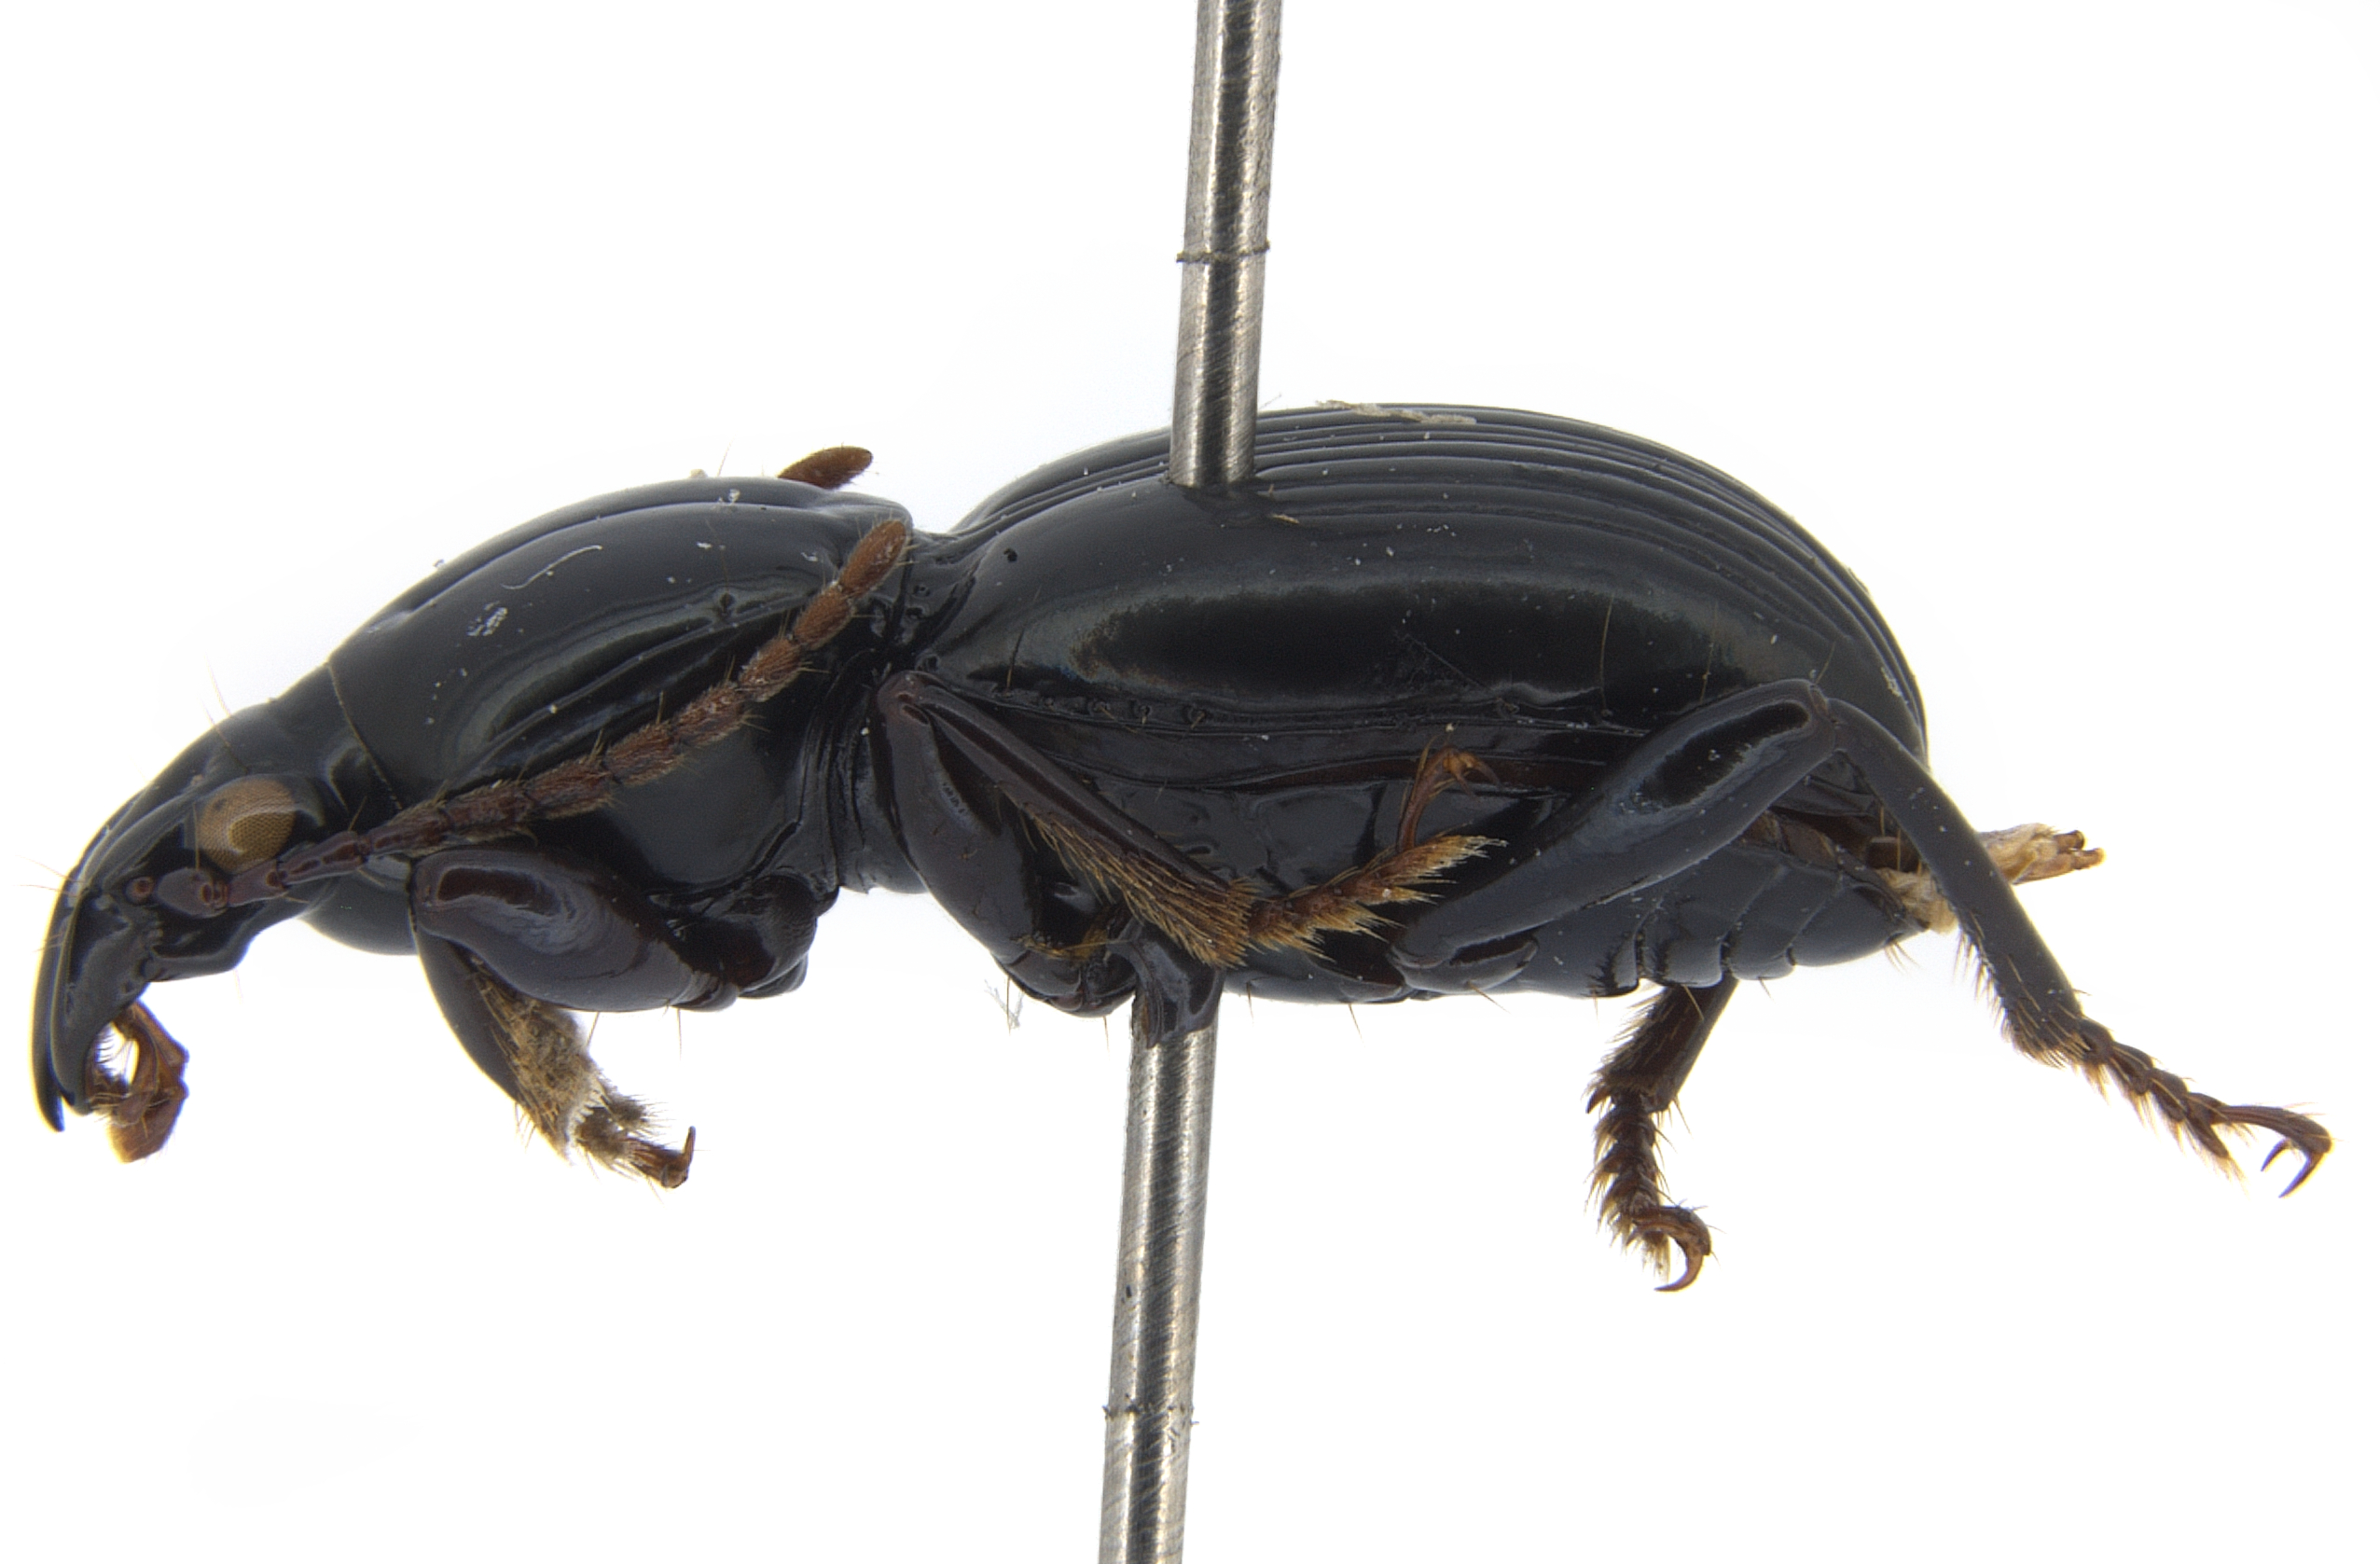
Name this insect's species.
Pelecium sulcipenne
